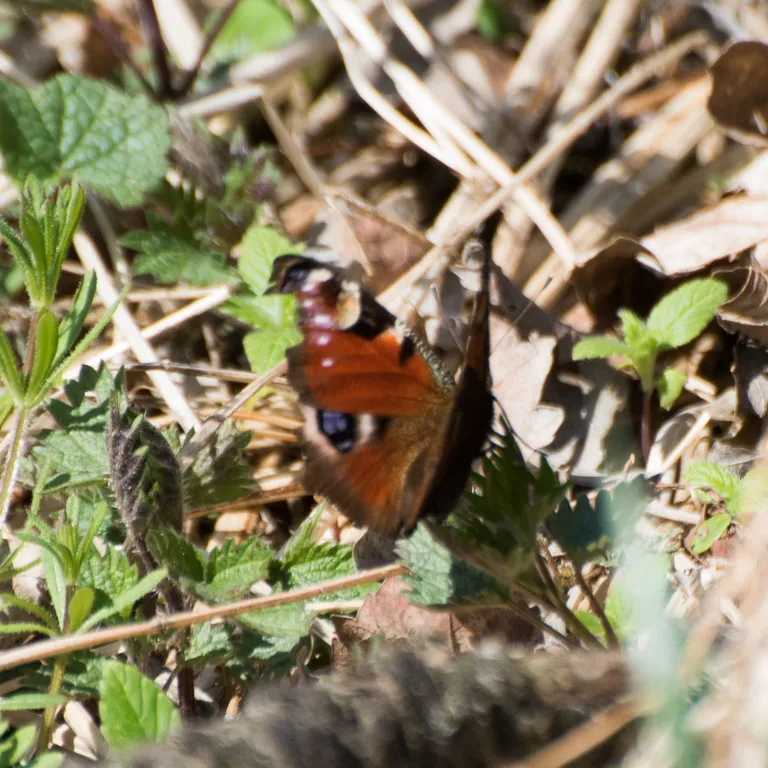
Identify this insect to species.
Aglais io
